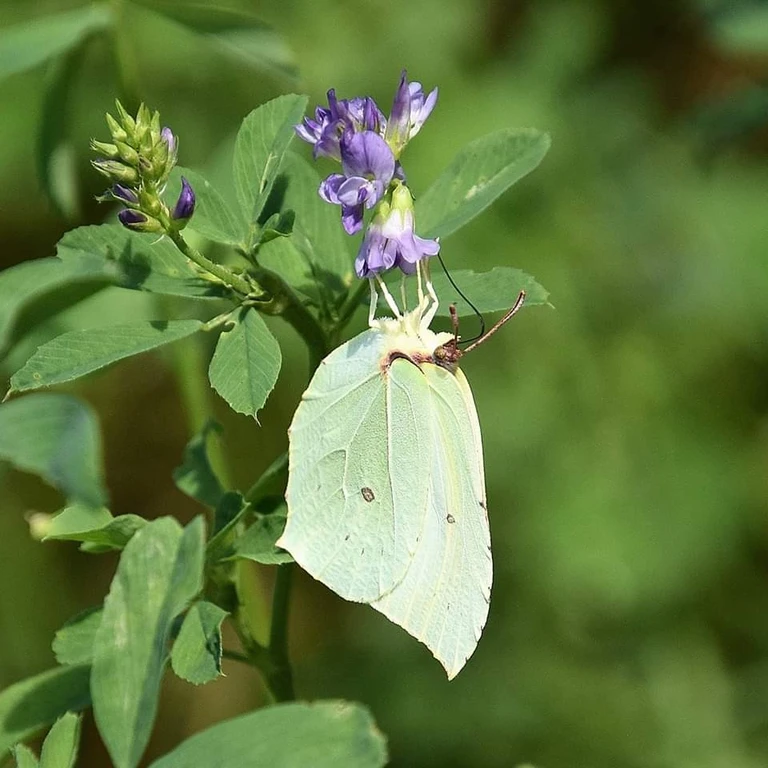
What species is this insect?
Gonepteryx rhamni
